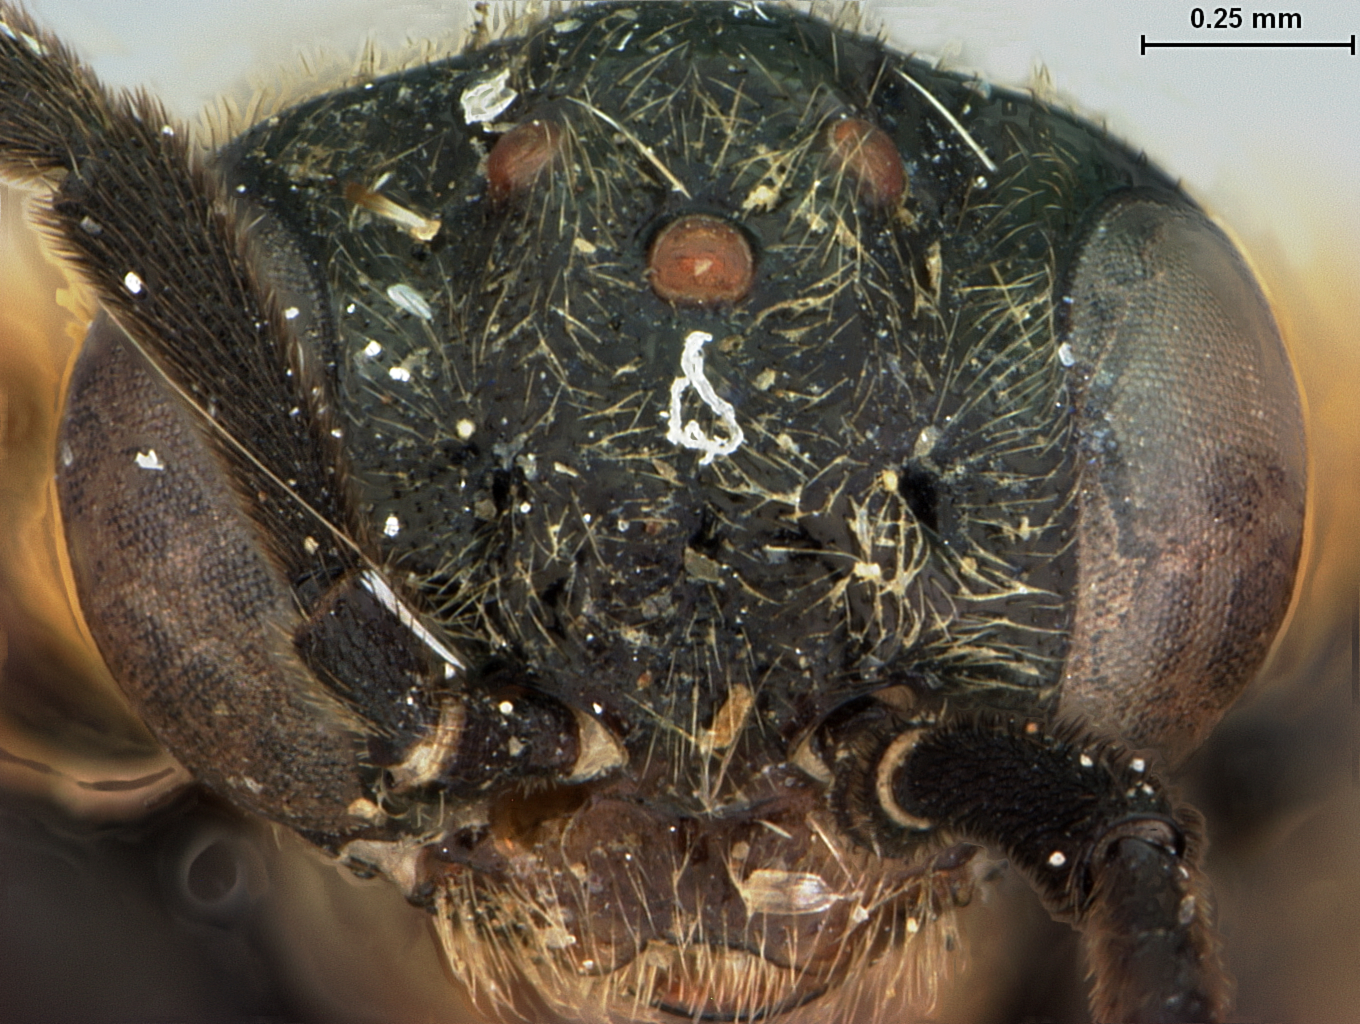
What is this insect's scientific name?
Caliroa floridana
